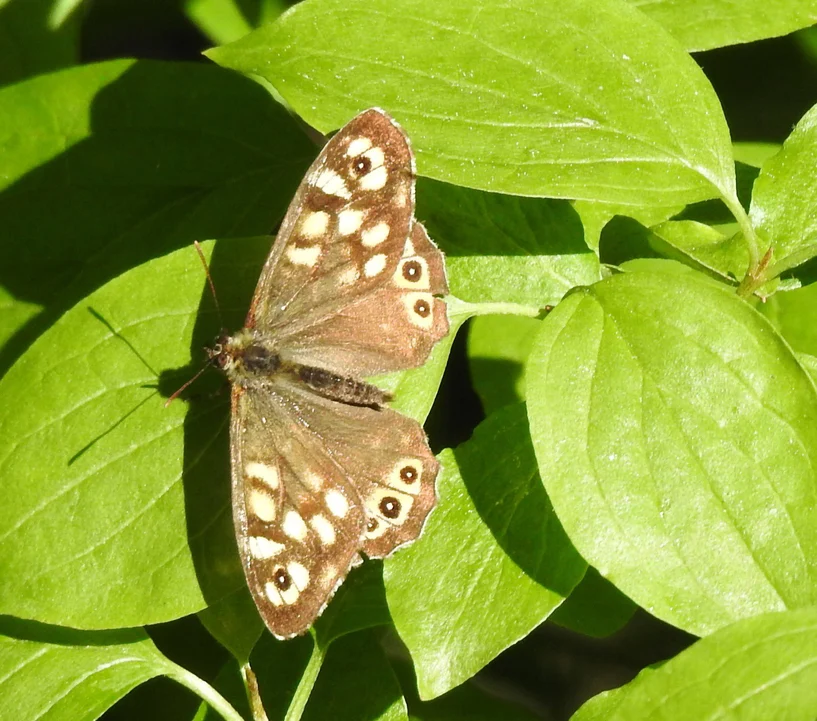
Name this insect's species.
Pararge aegeria
